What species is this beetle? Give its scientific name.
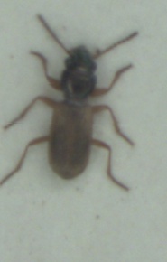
Bembidion laterale
